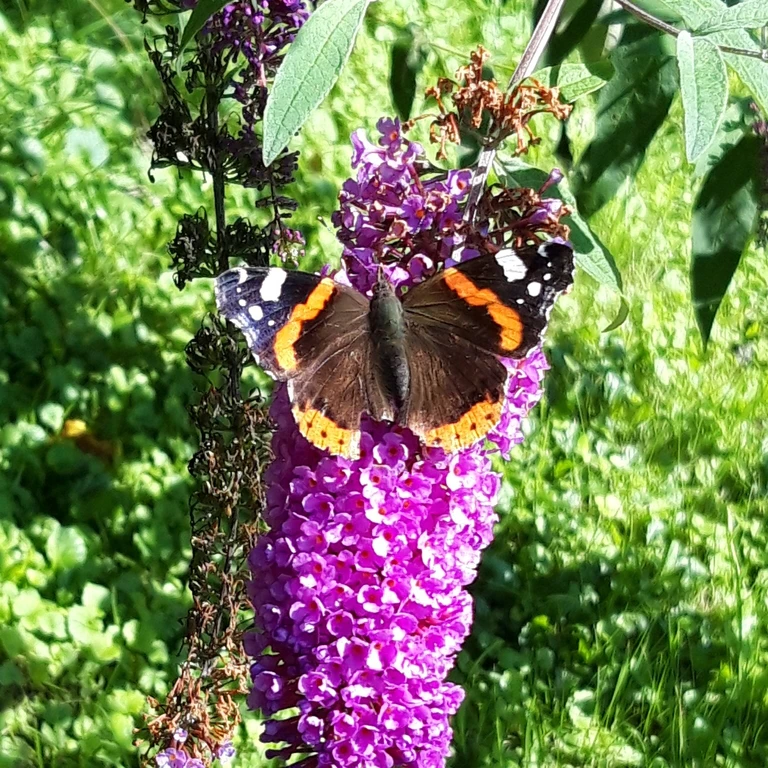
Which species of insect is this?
Vanessa atalanta
